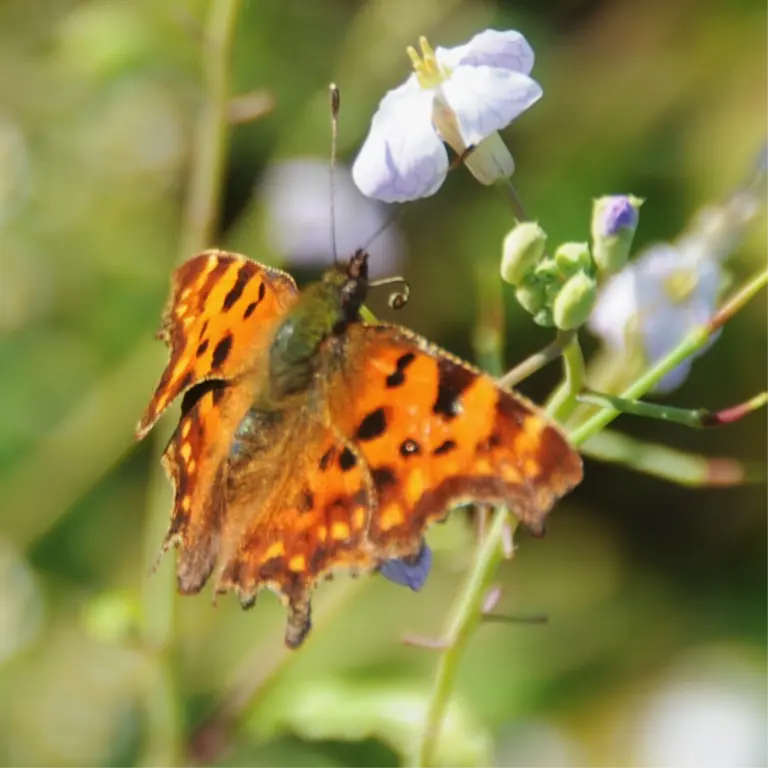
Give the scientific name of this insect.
Polygonia c-album
